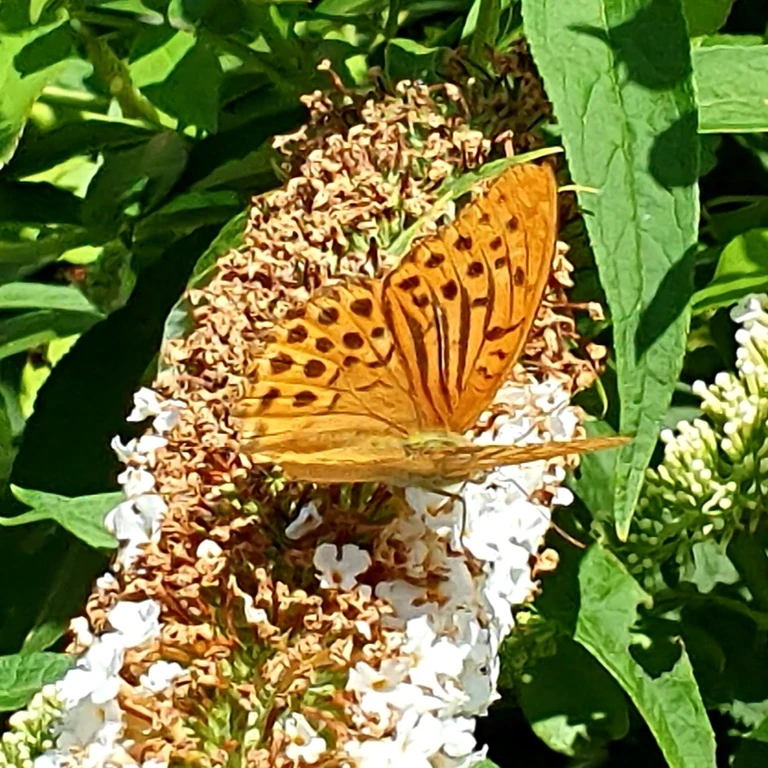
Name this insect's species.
Argynnis paphia
